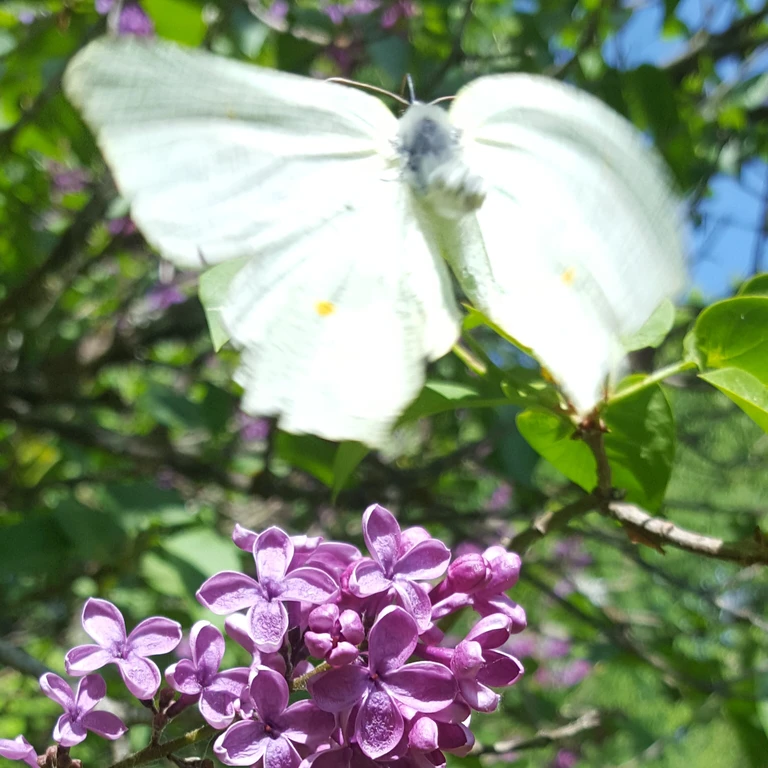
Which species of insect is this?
Gonepteryx rhamni
